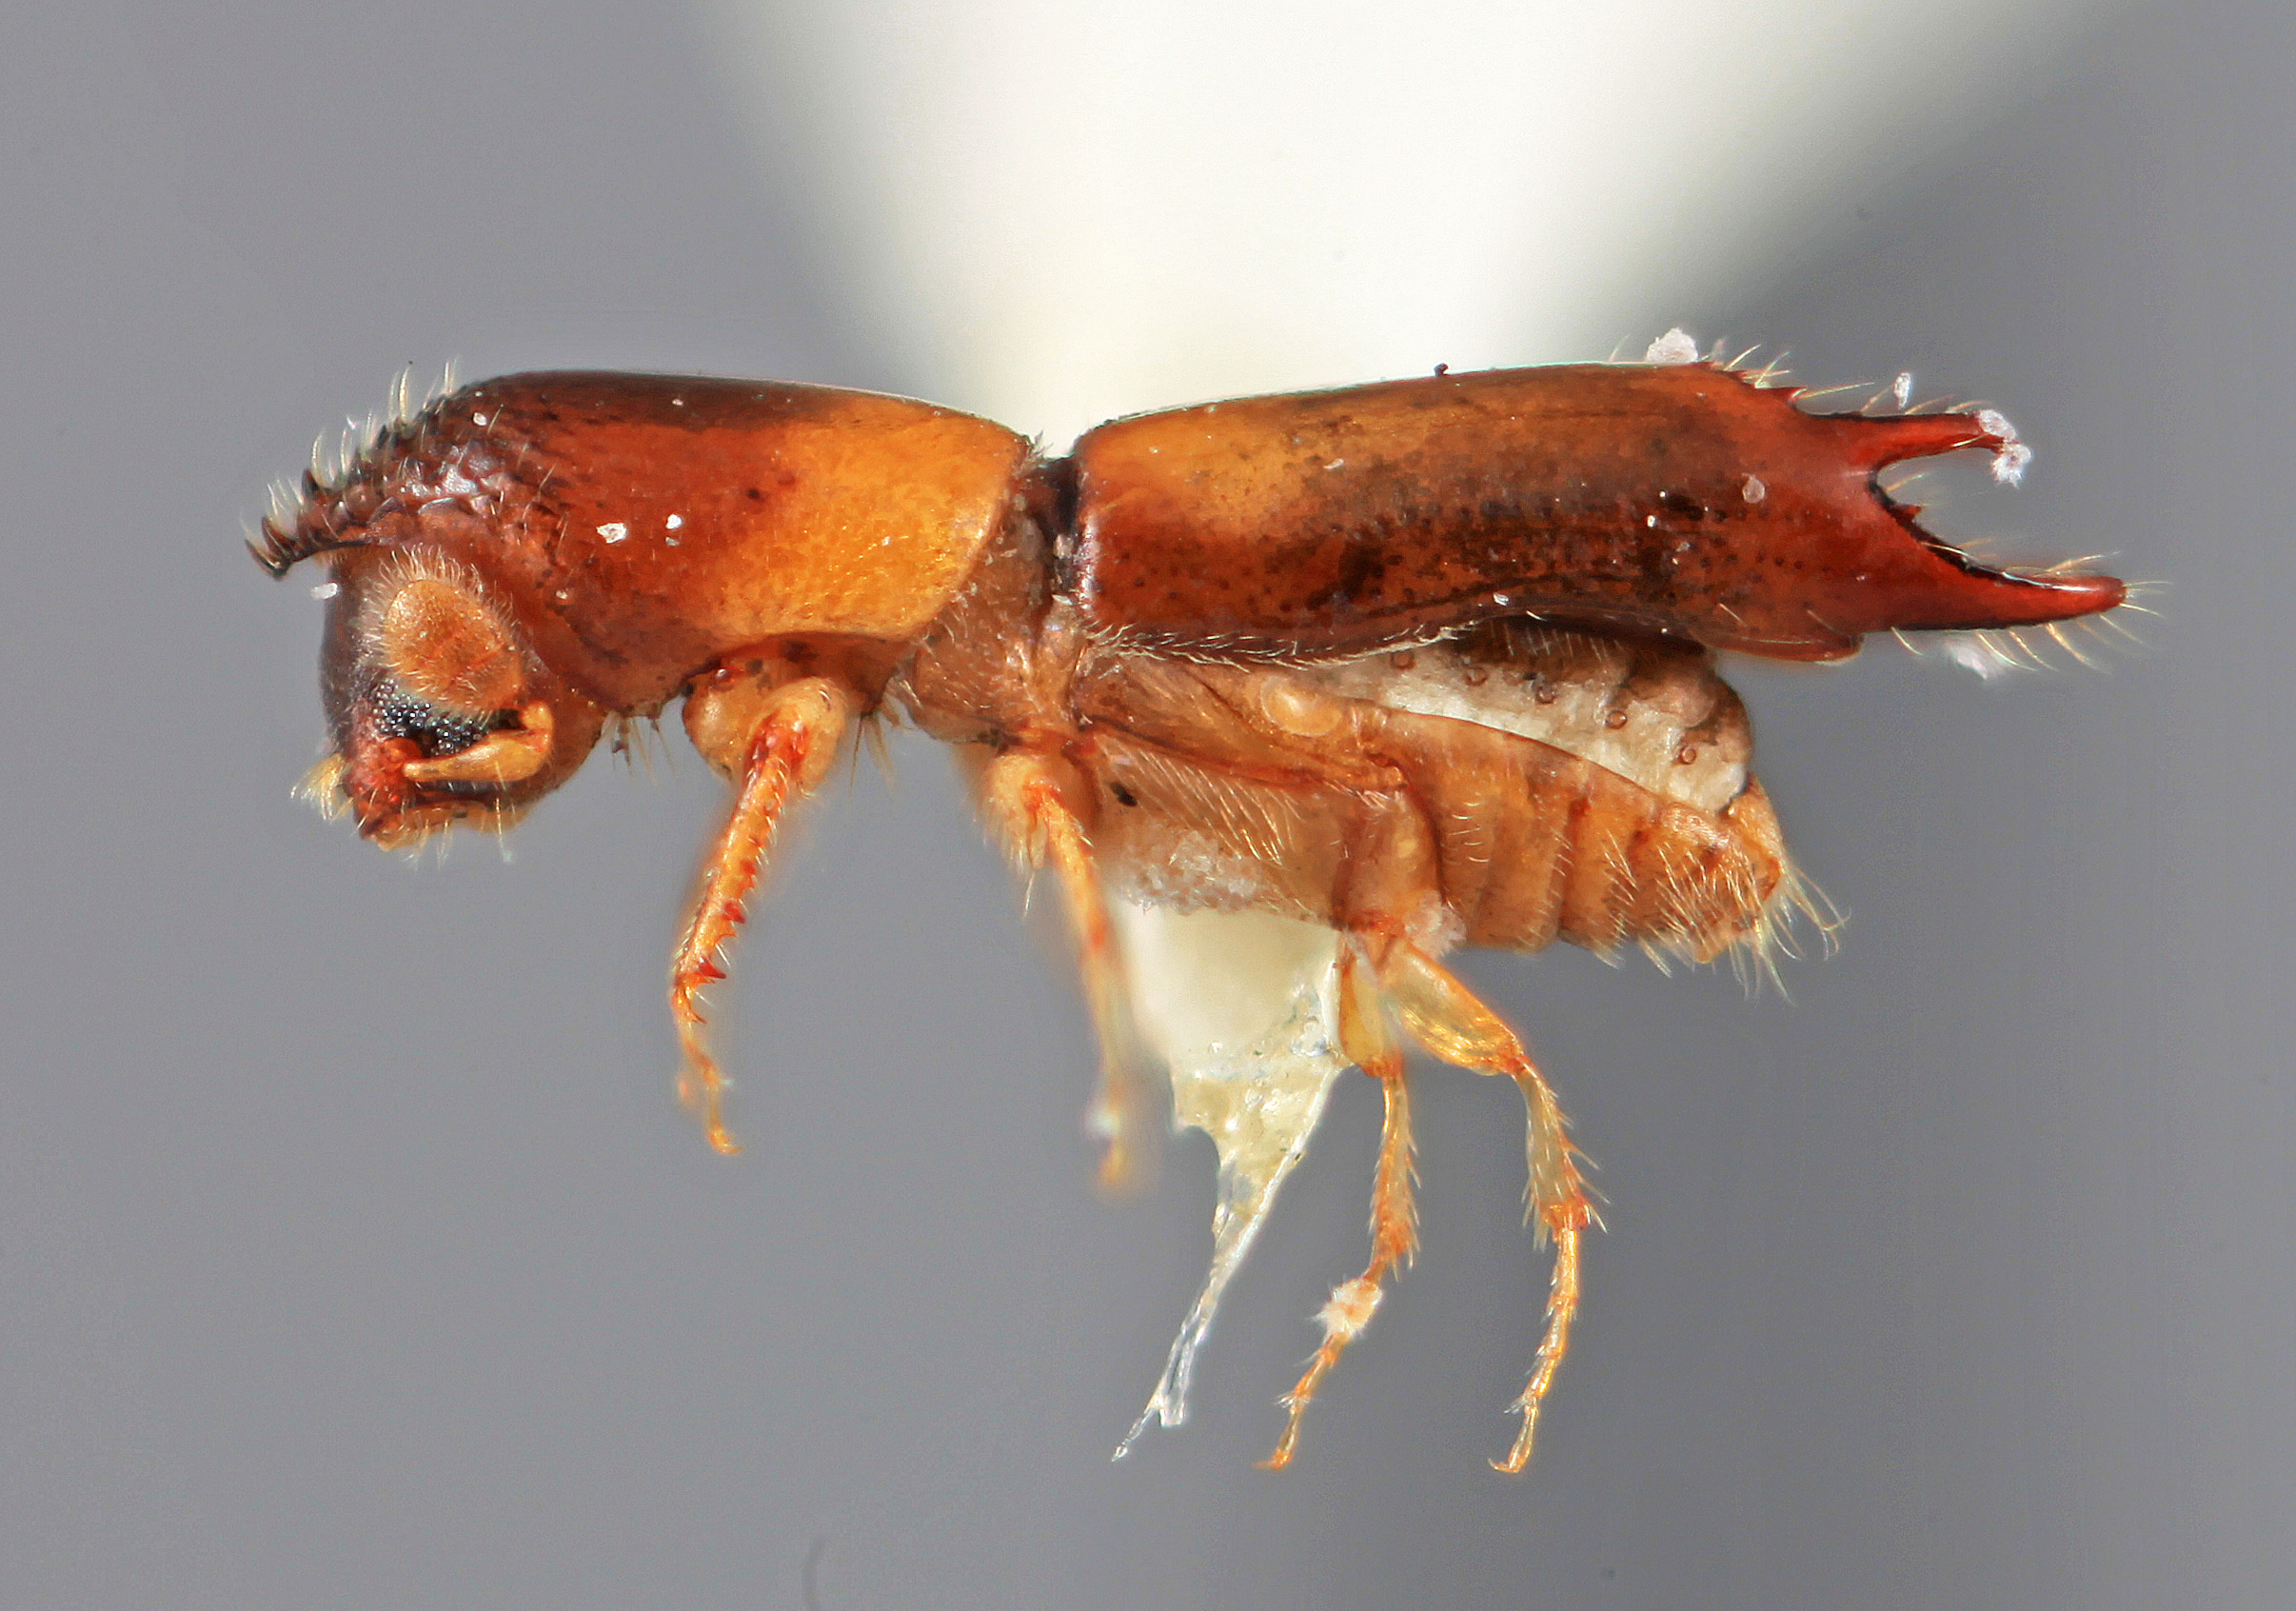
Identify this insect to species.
Amphicranus spinescens
